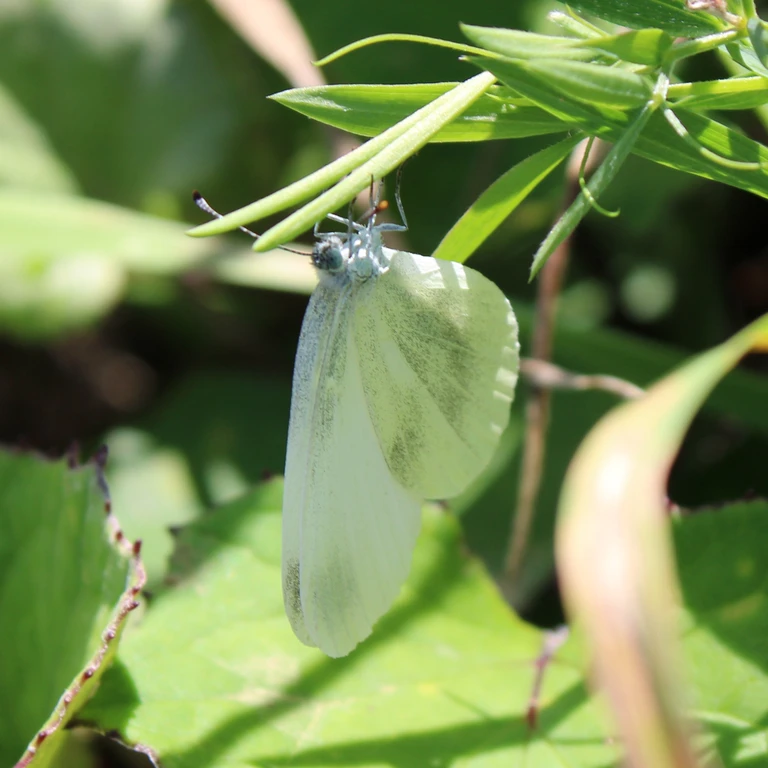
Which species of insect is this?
Leptidea sinapis/juvernica
